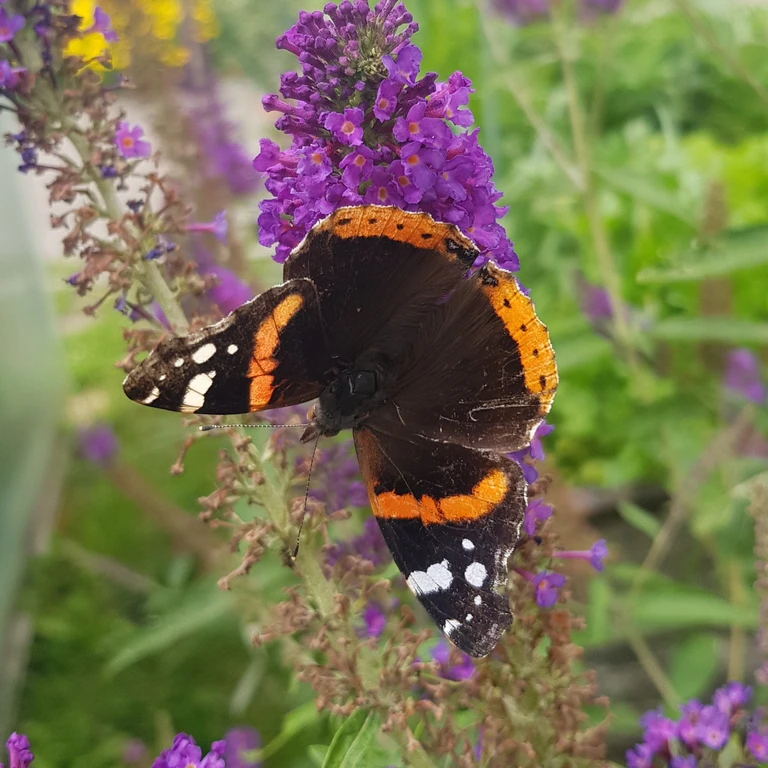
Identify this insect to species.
Vanessa atalanta
